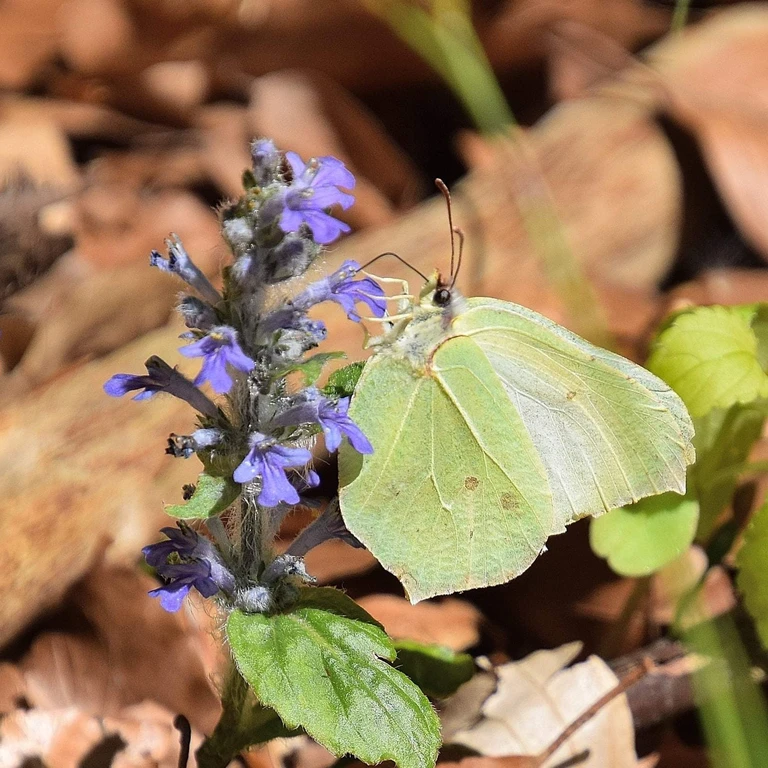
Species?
Gonepteryx rhamni
